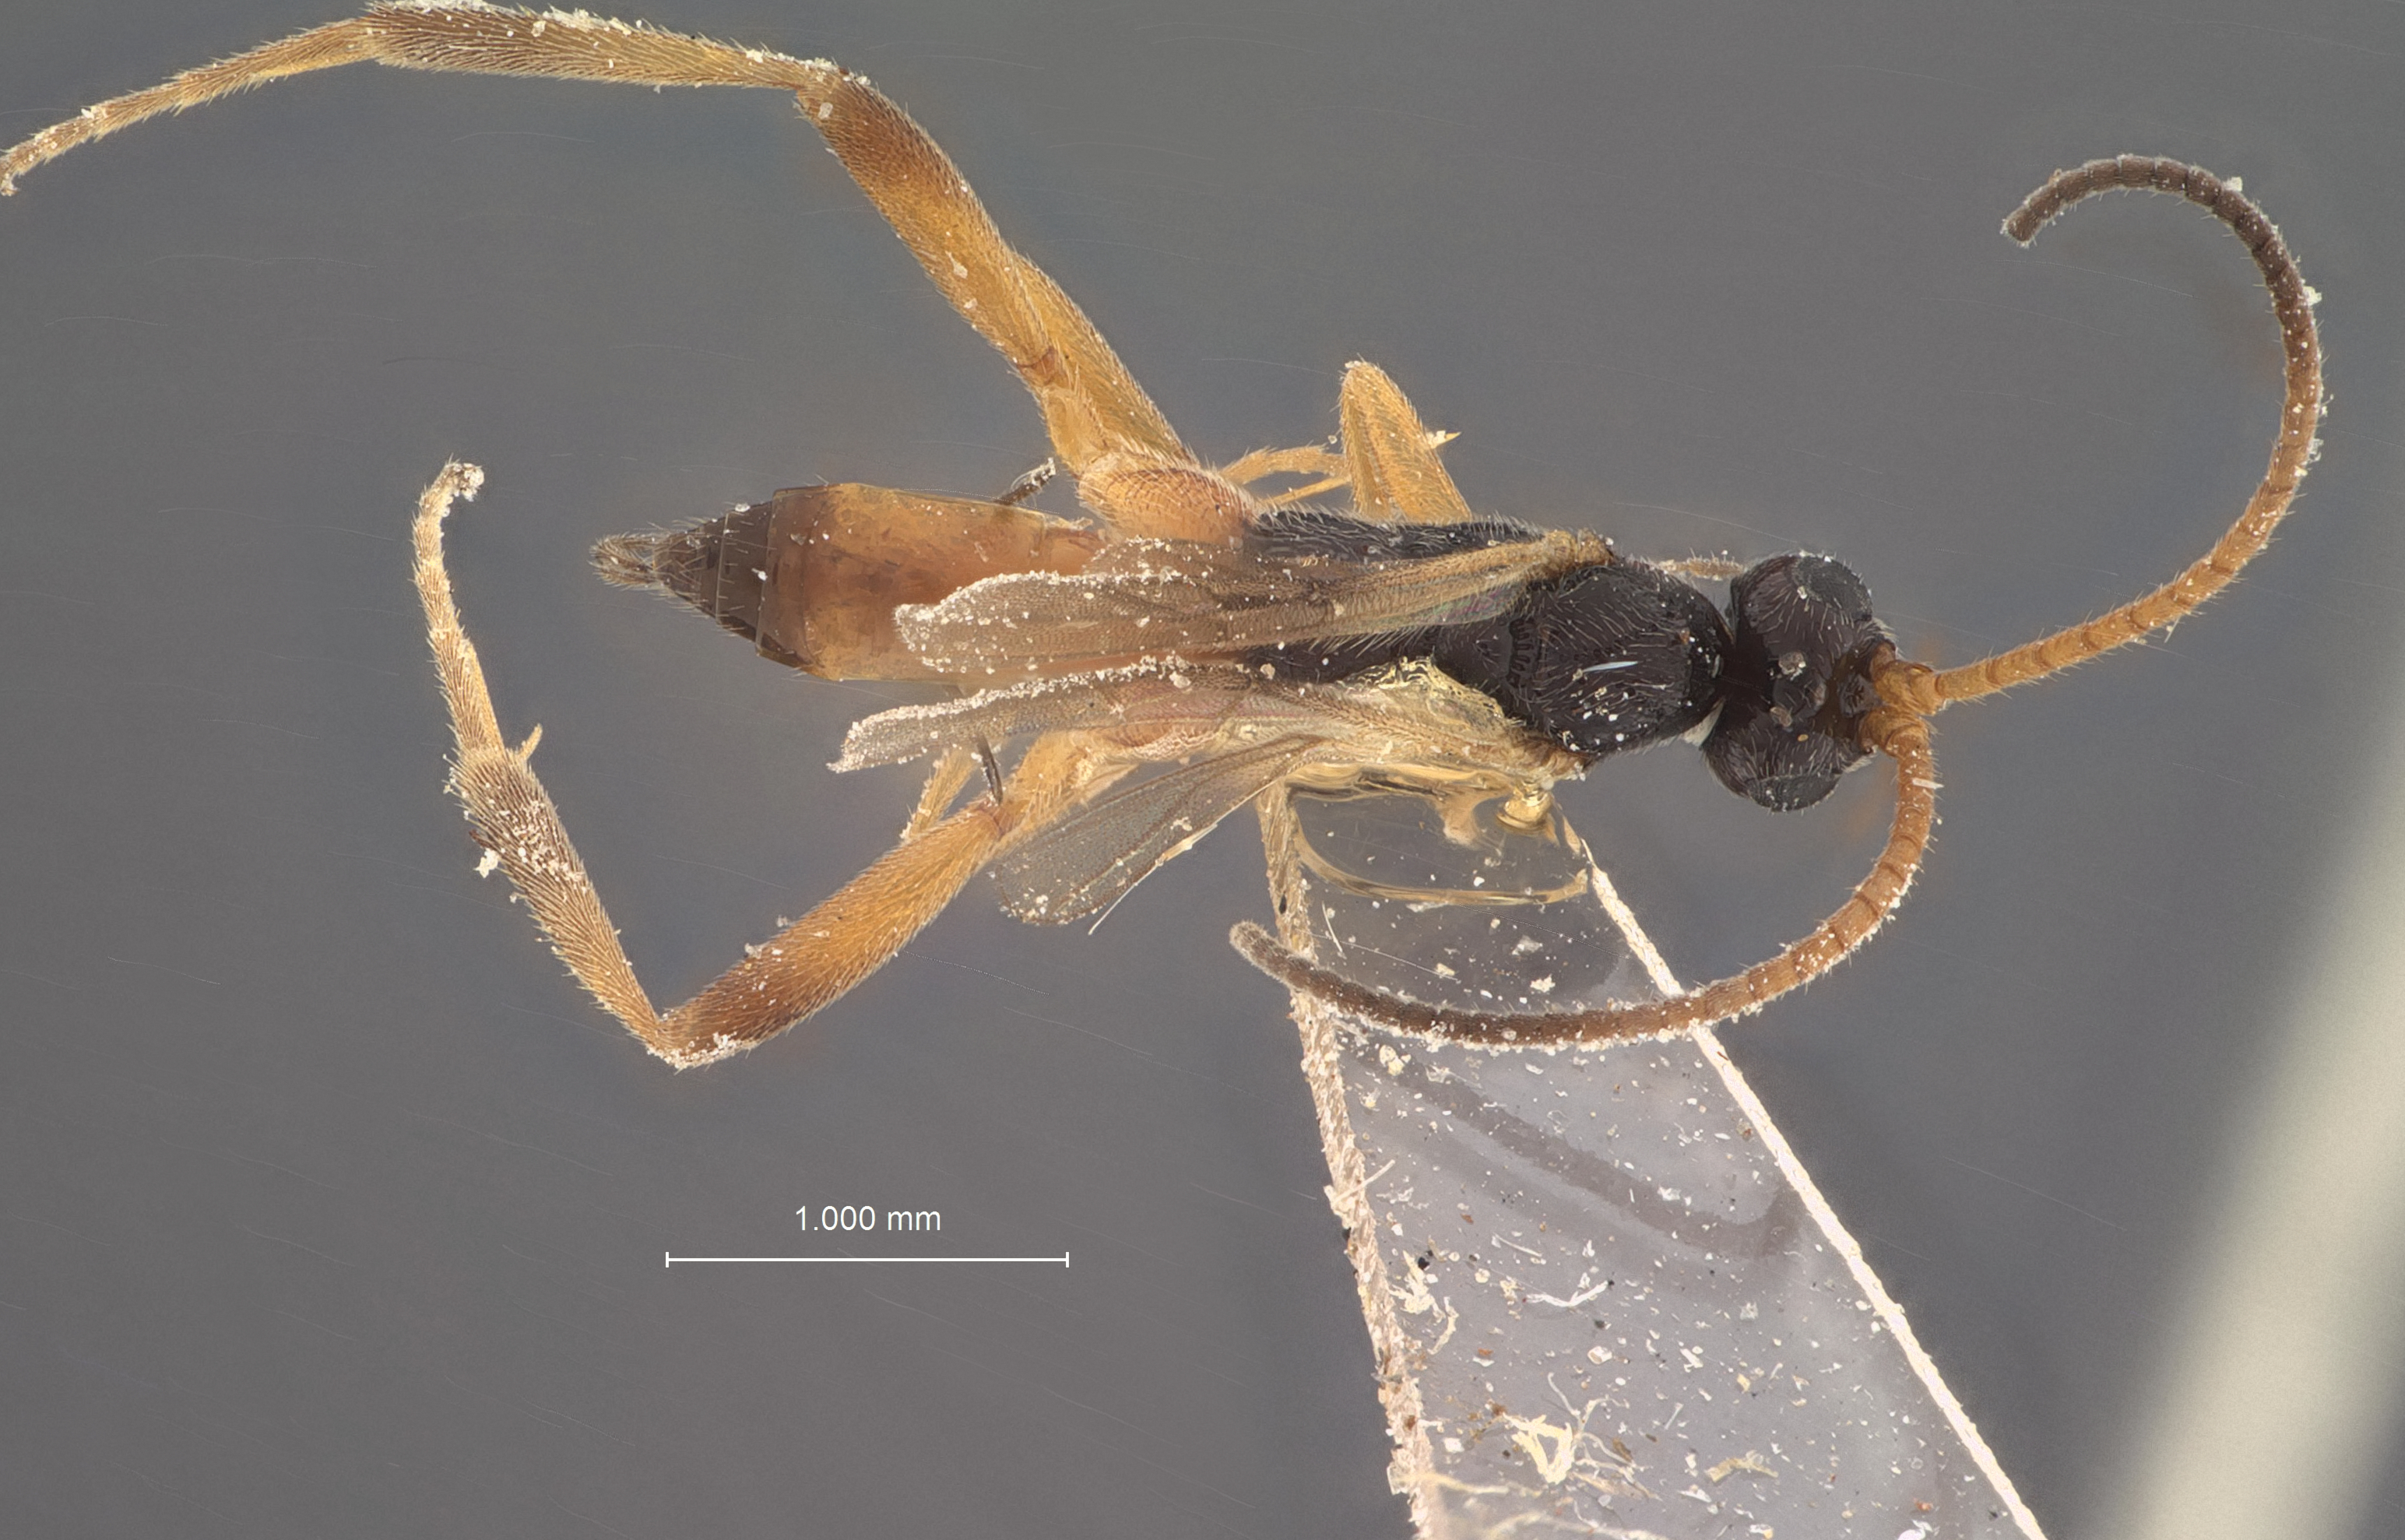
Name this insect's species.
Orgilus tersus
